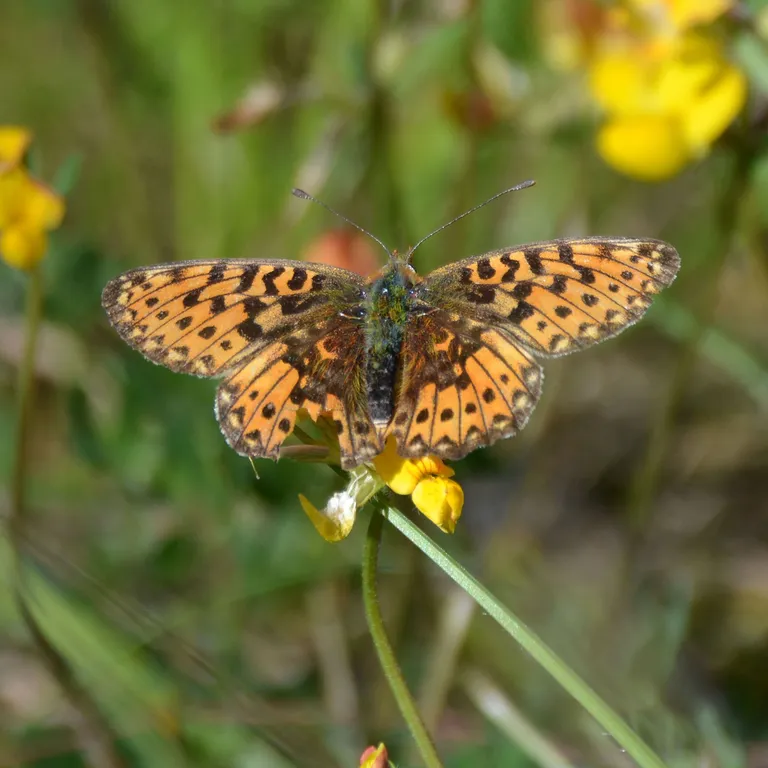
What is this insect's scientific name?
Boloria euphrosyne (also Clossiana euphrosyne)
